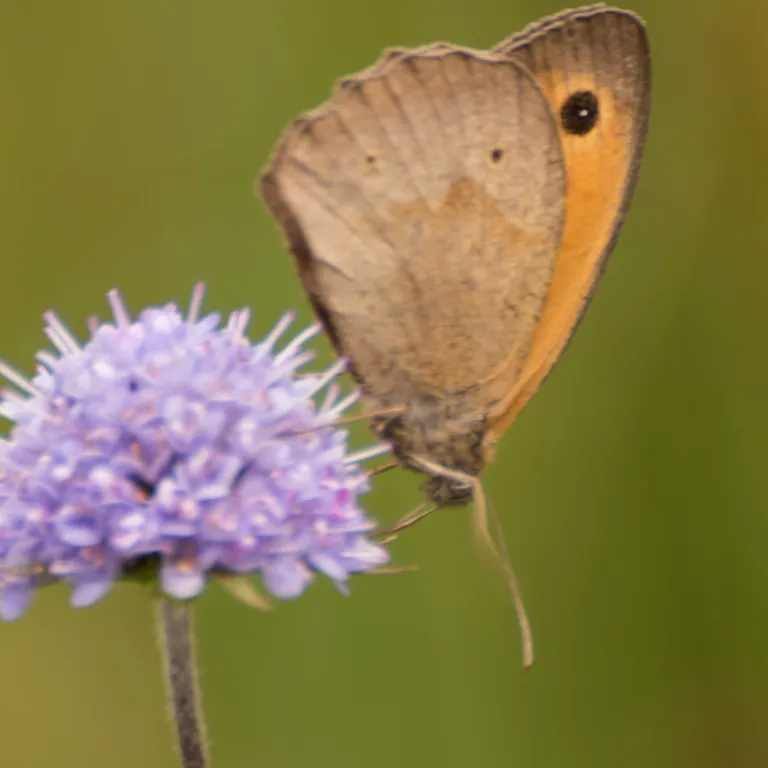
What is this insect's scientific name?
Maniola jurtina
